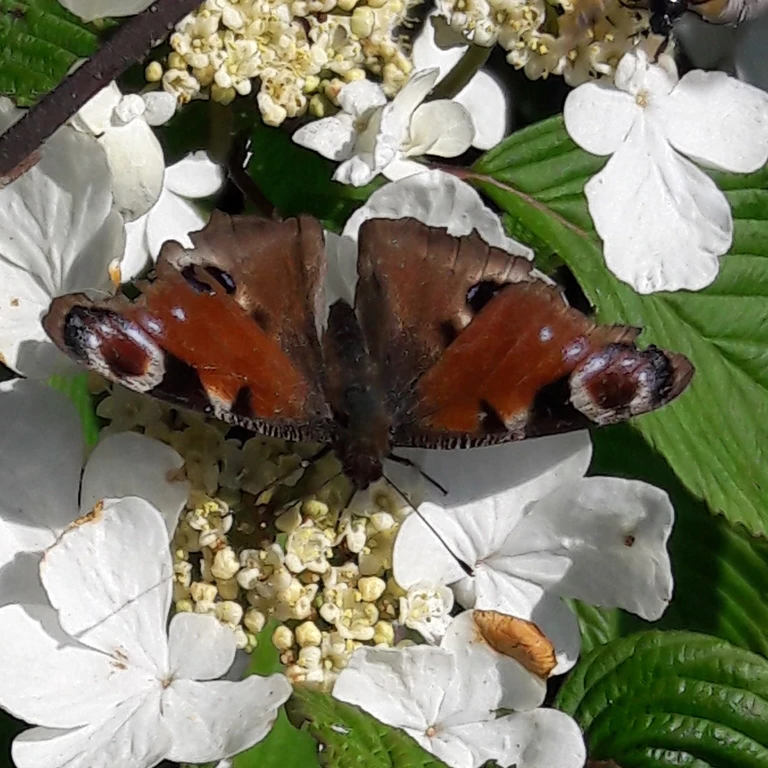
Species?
Aglais io
